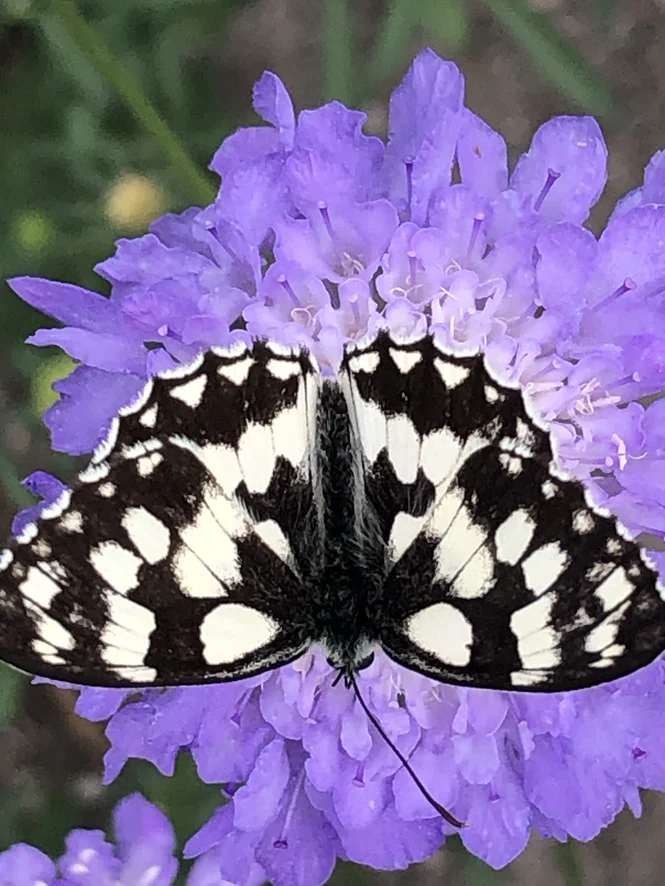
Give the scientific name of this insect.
Melanargia galathea
